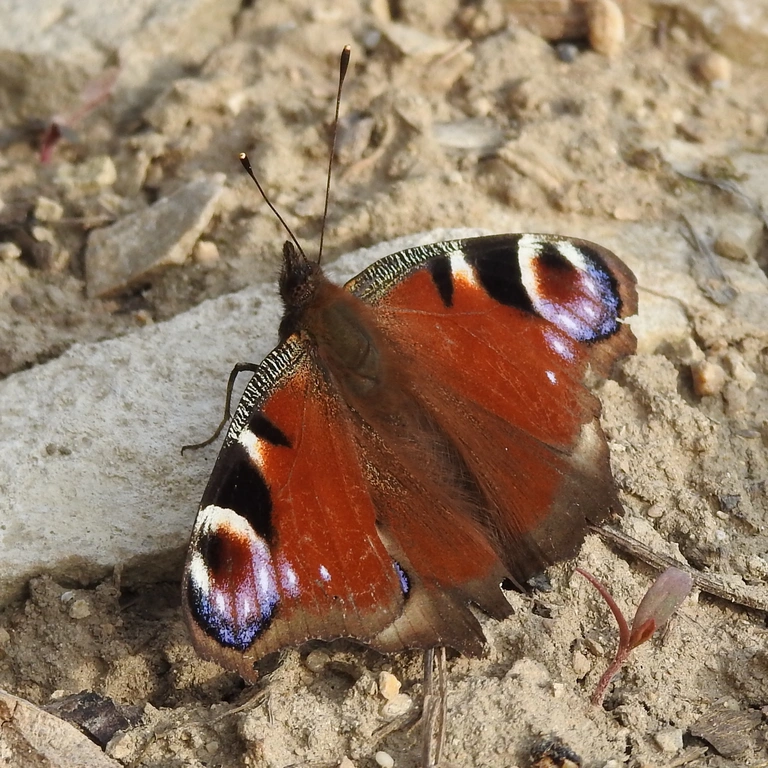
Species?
Aglais io
